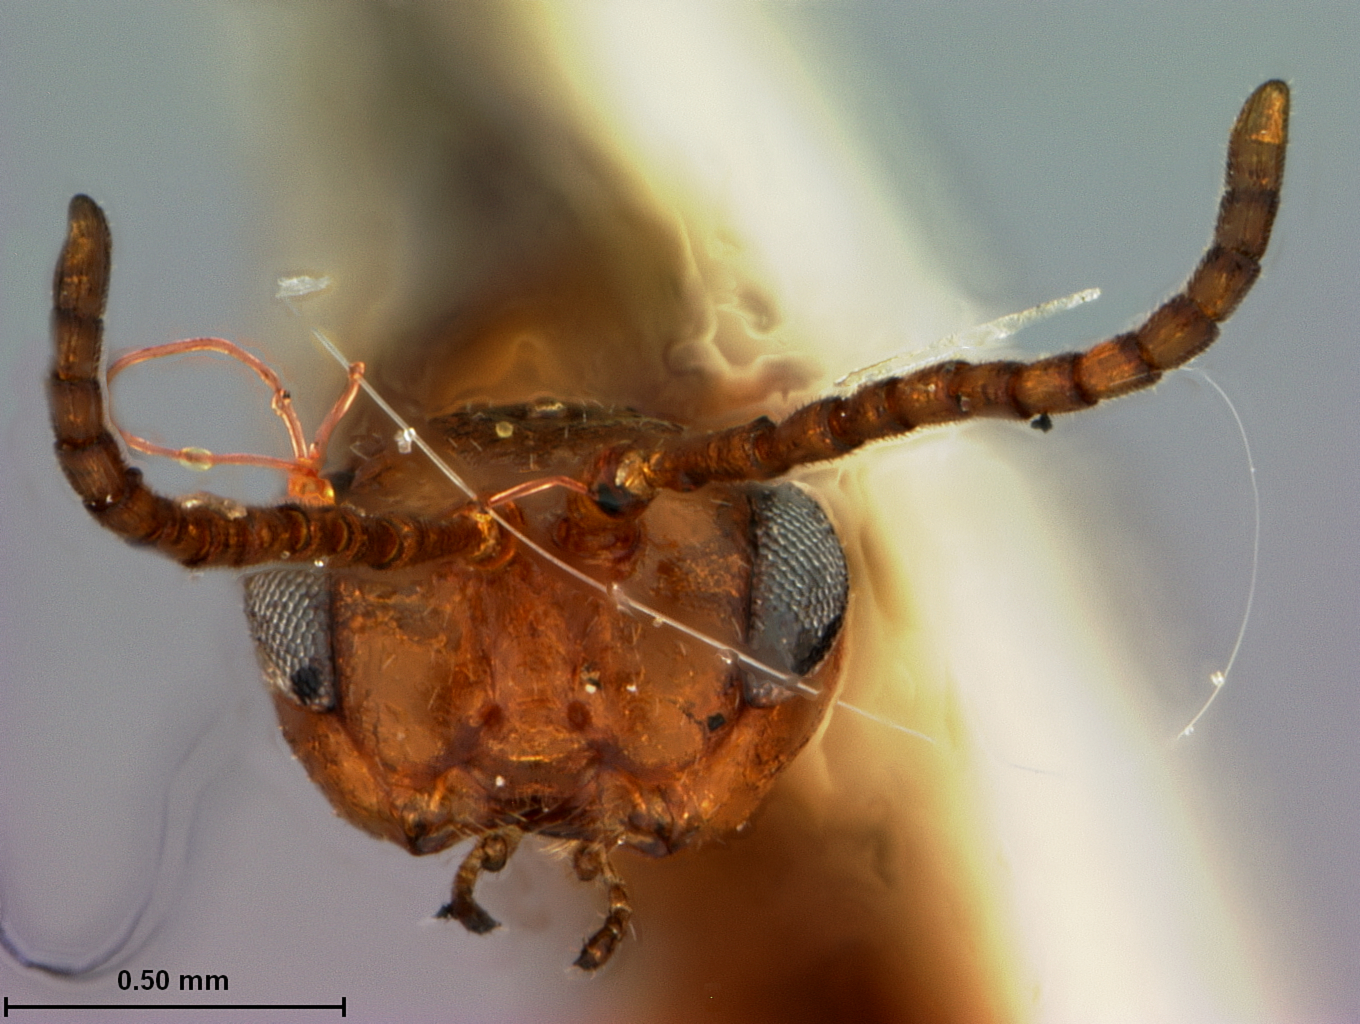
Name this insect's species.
Xanthoteras pungens
